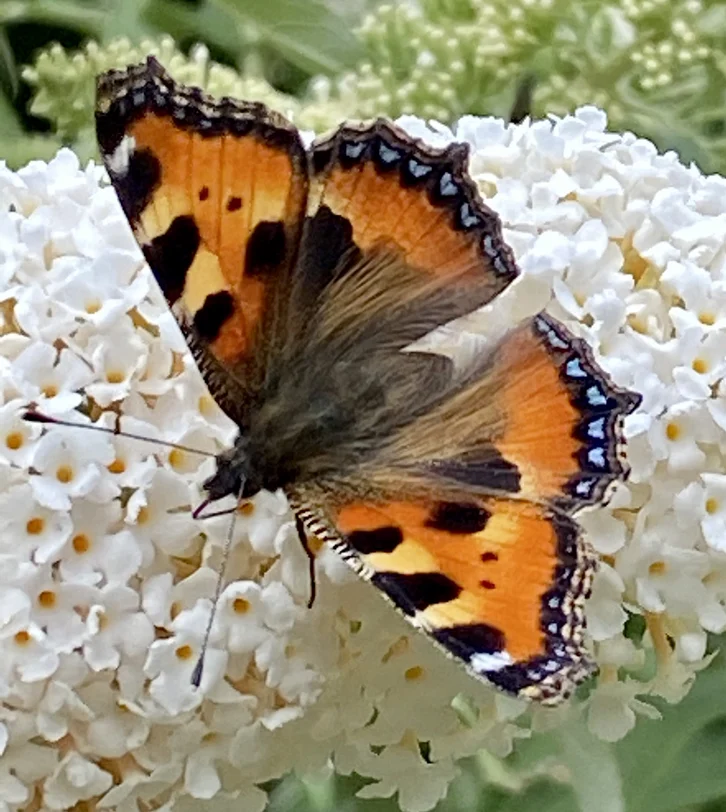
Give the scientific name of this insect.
Aglais urticae
